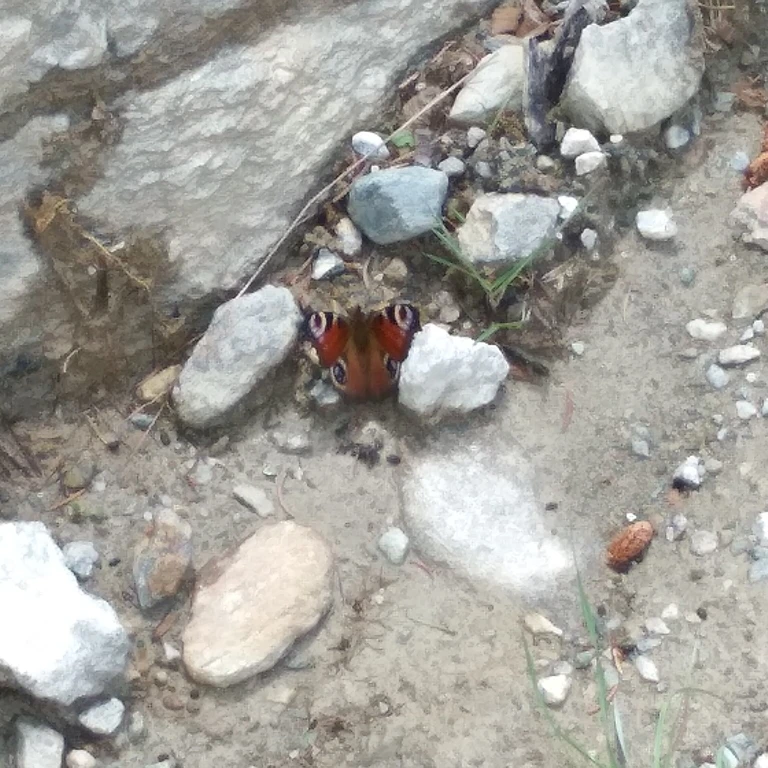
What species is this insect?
Aglais io
